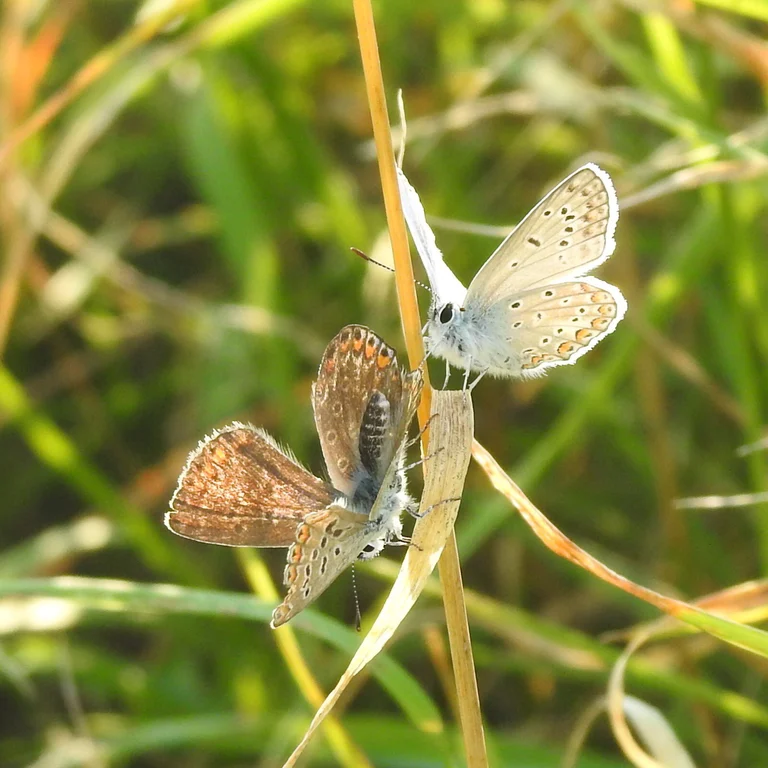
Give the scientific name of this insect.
Polyommatus icarus
